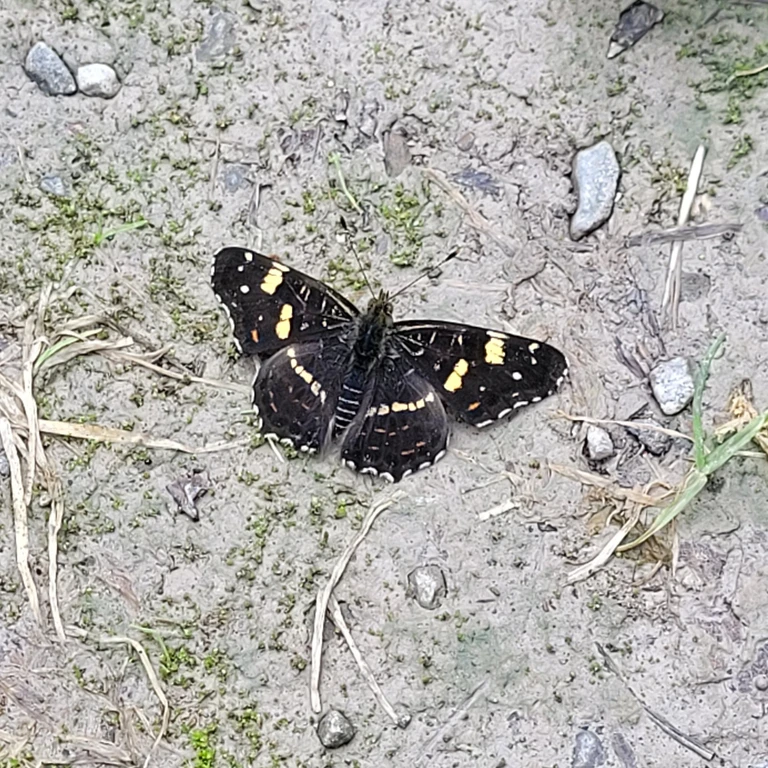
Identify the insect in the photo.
Araschnia levana
